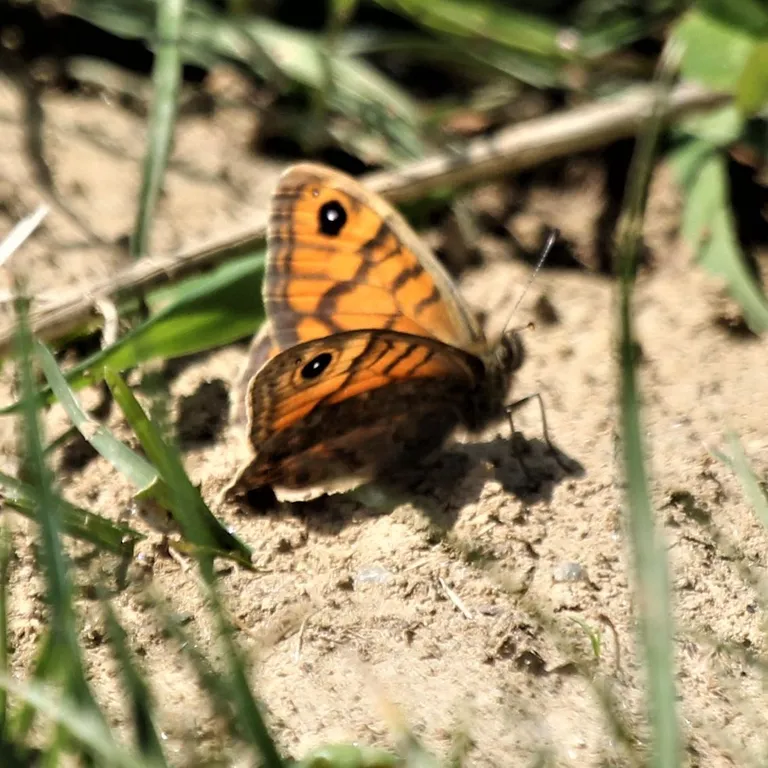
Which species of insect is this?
Lasiommata megera (also Pararge megera)
